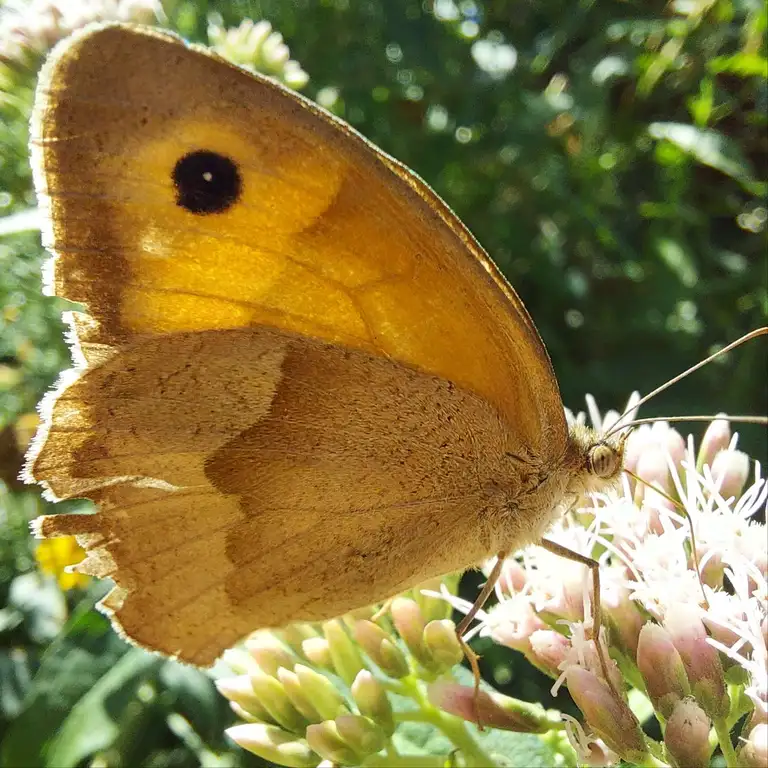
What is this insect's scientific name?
Maniola jurtina
